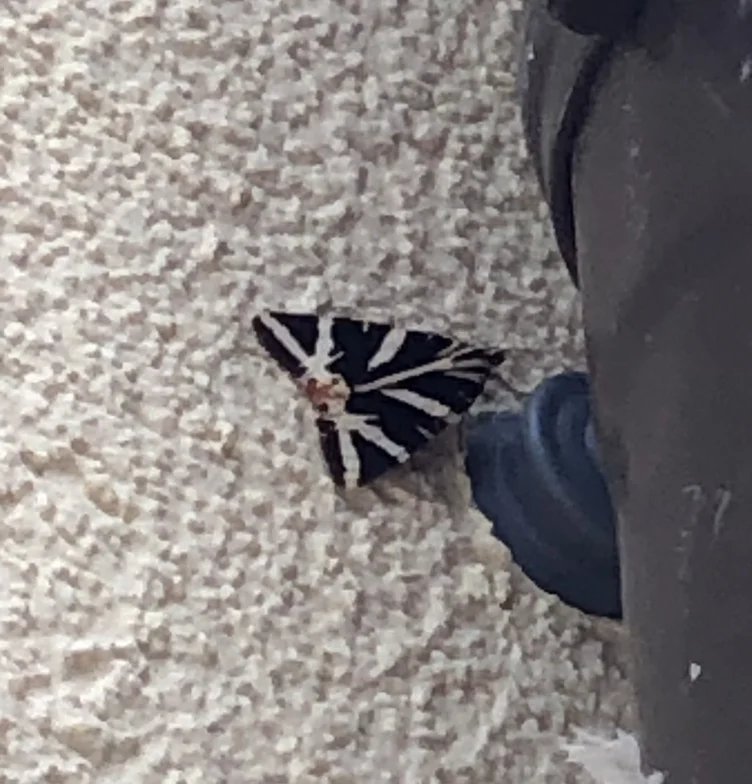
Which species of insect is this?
Euplagia quadripunctaria
